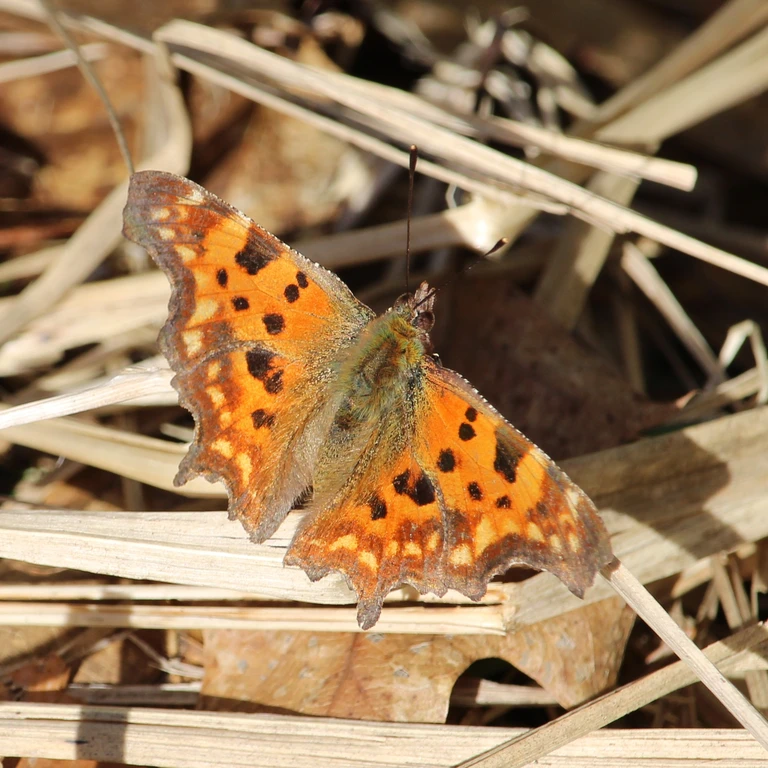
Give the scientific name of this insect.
Polygonia c-album
